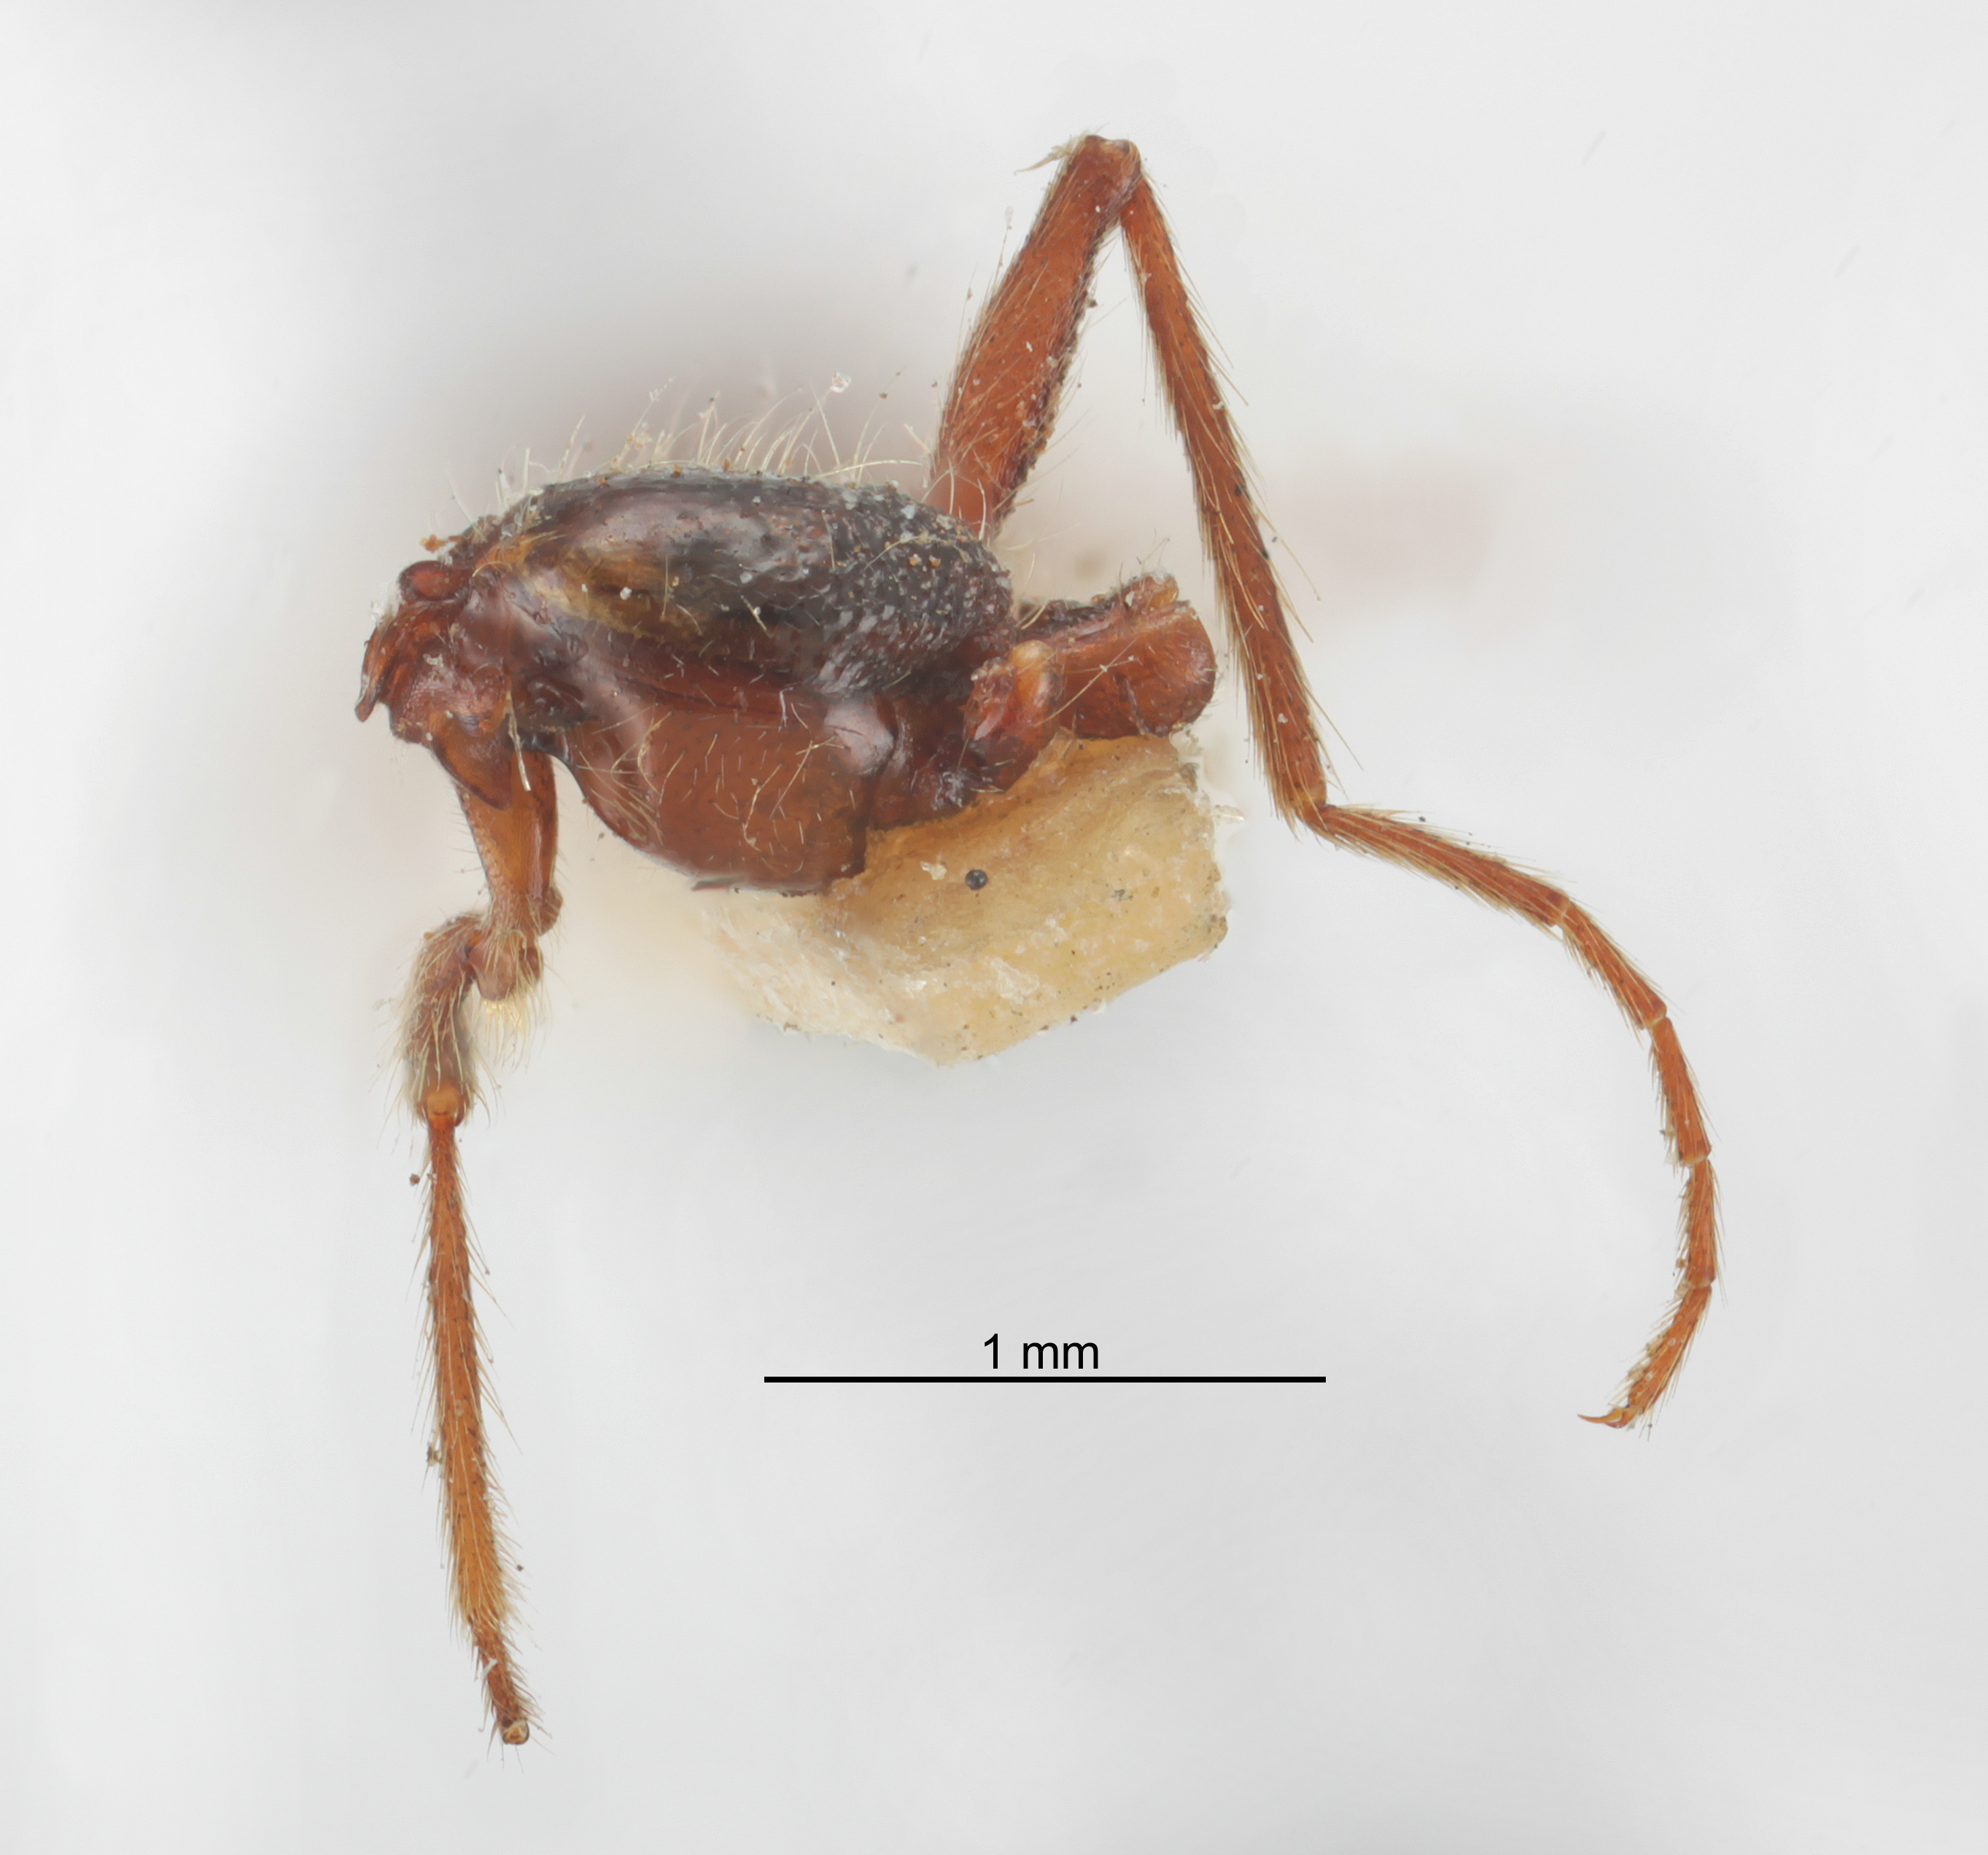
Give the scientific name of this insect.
Crematoxenus aenigma
